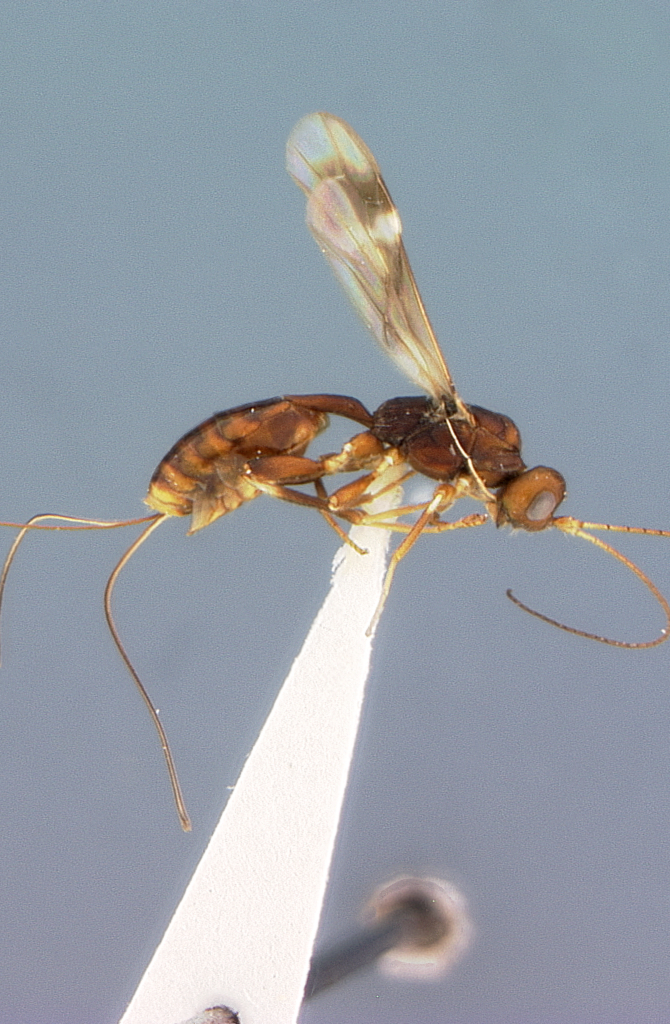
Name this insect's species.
Spathius comes
